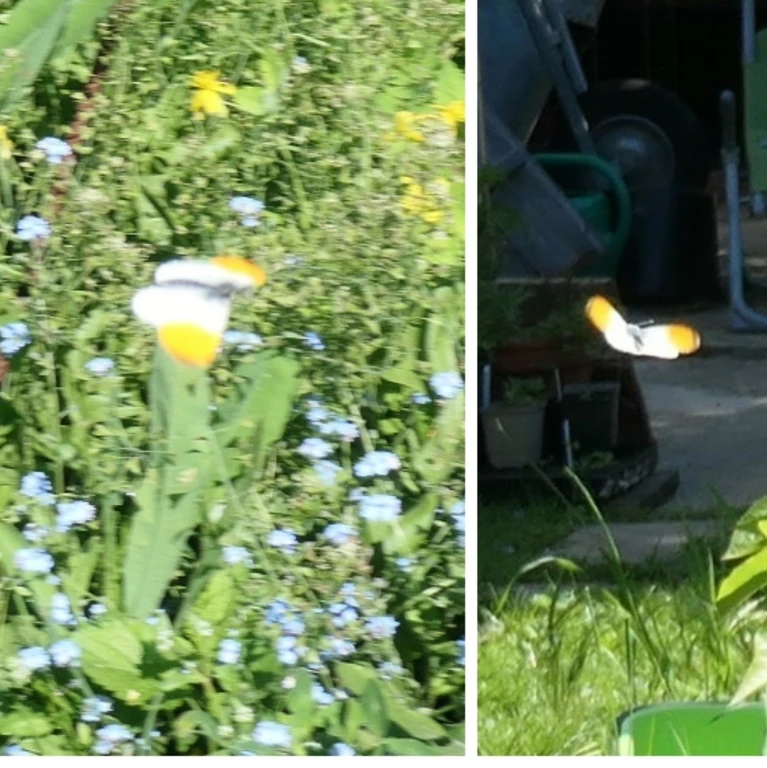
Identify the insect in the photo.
Anthocharis cardamines
